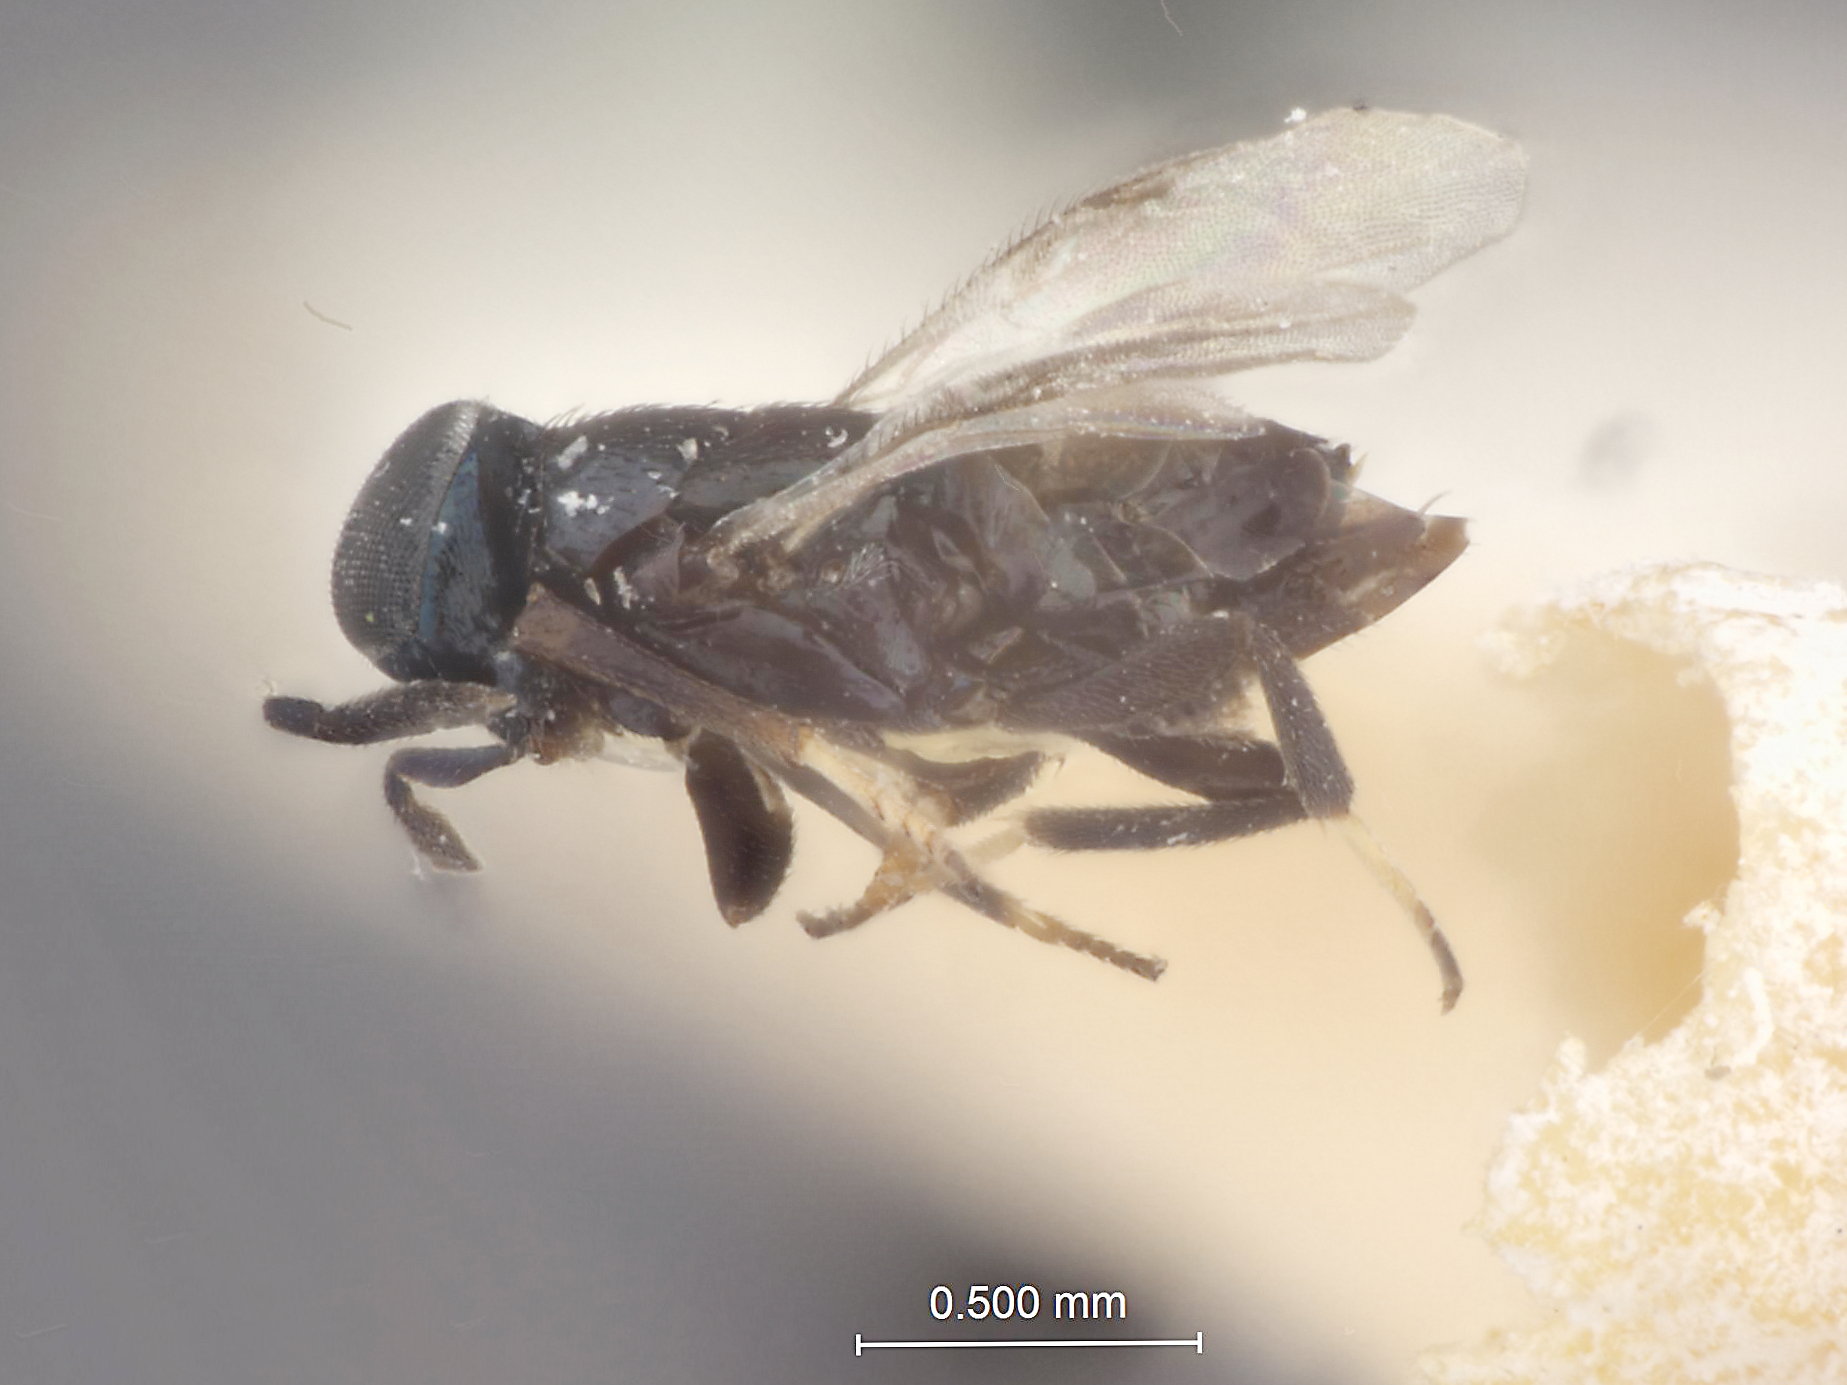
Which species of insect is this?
Euryrhopalus decimus
